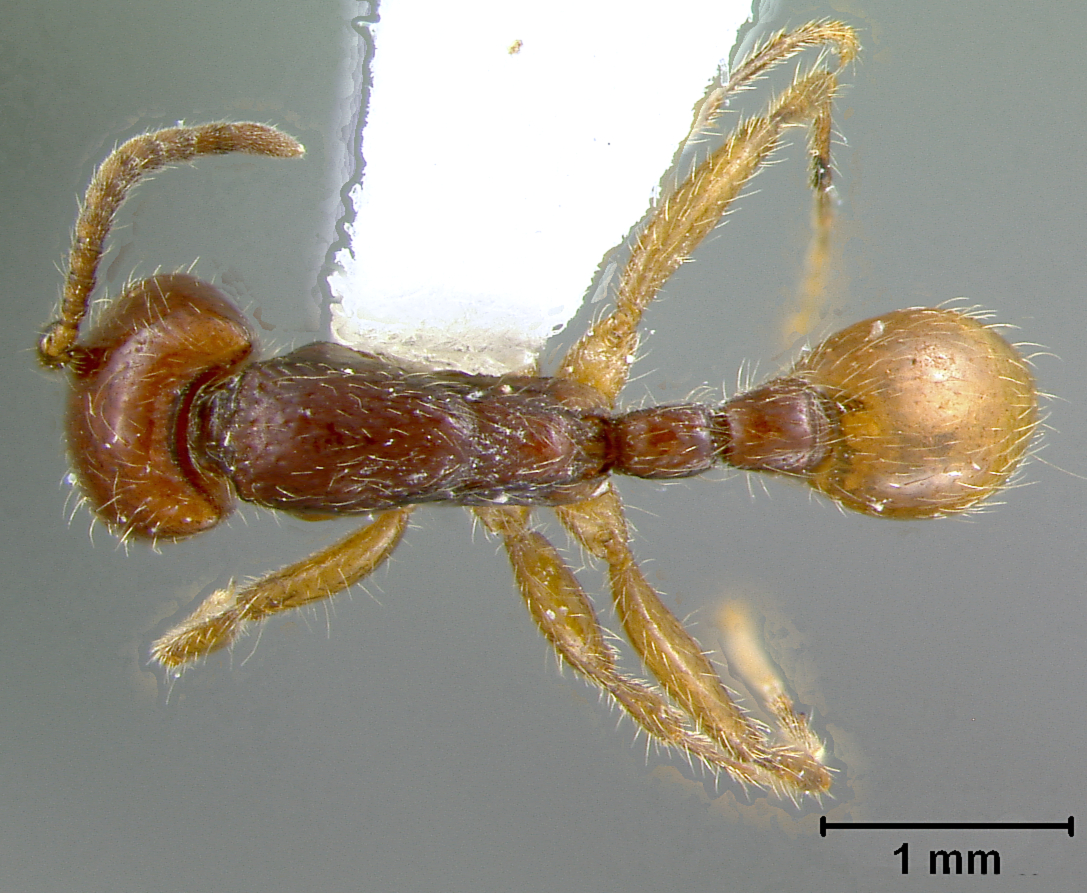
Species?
Neivamyrmex chamelensis
